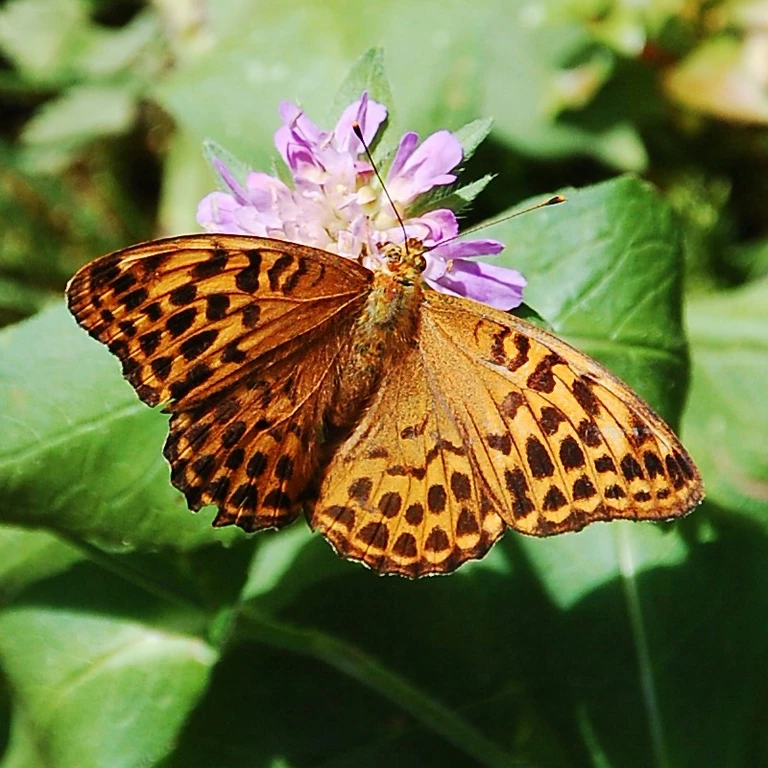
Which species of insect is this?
Argynnis paphia
